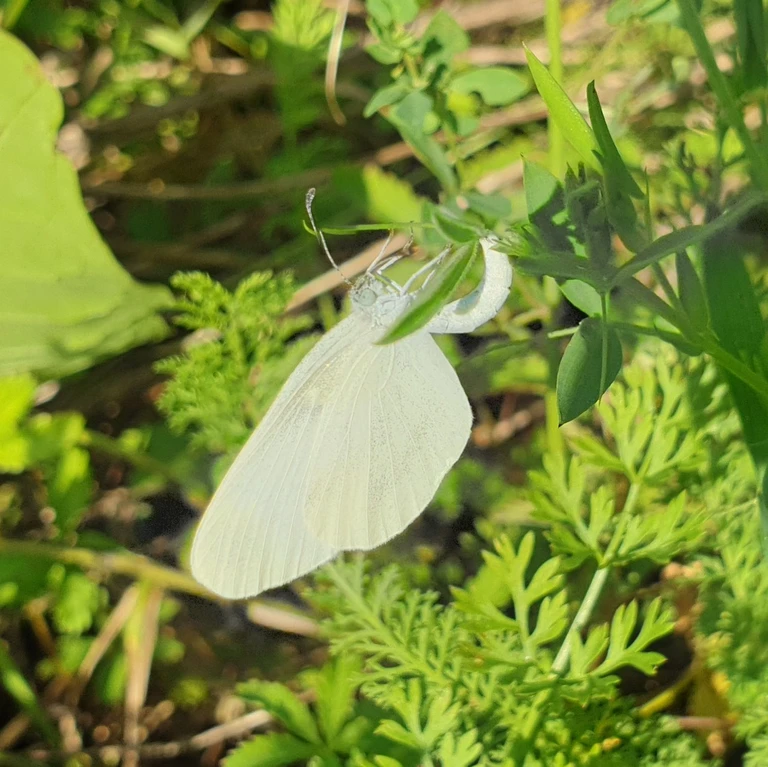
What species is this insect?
Leptidea sinapis/juvernica
